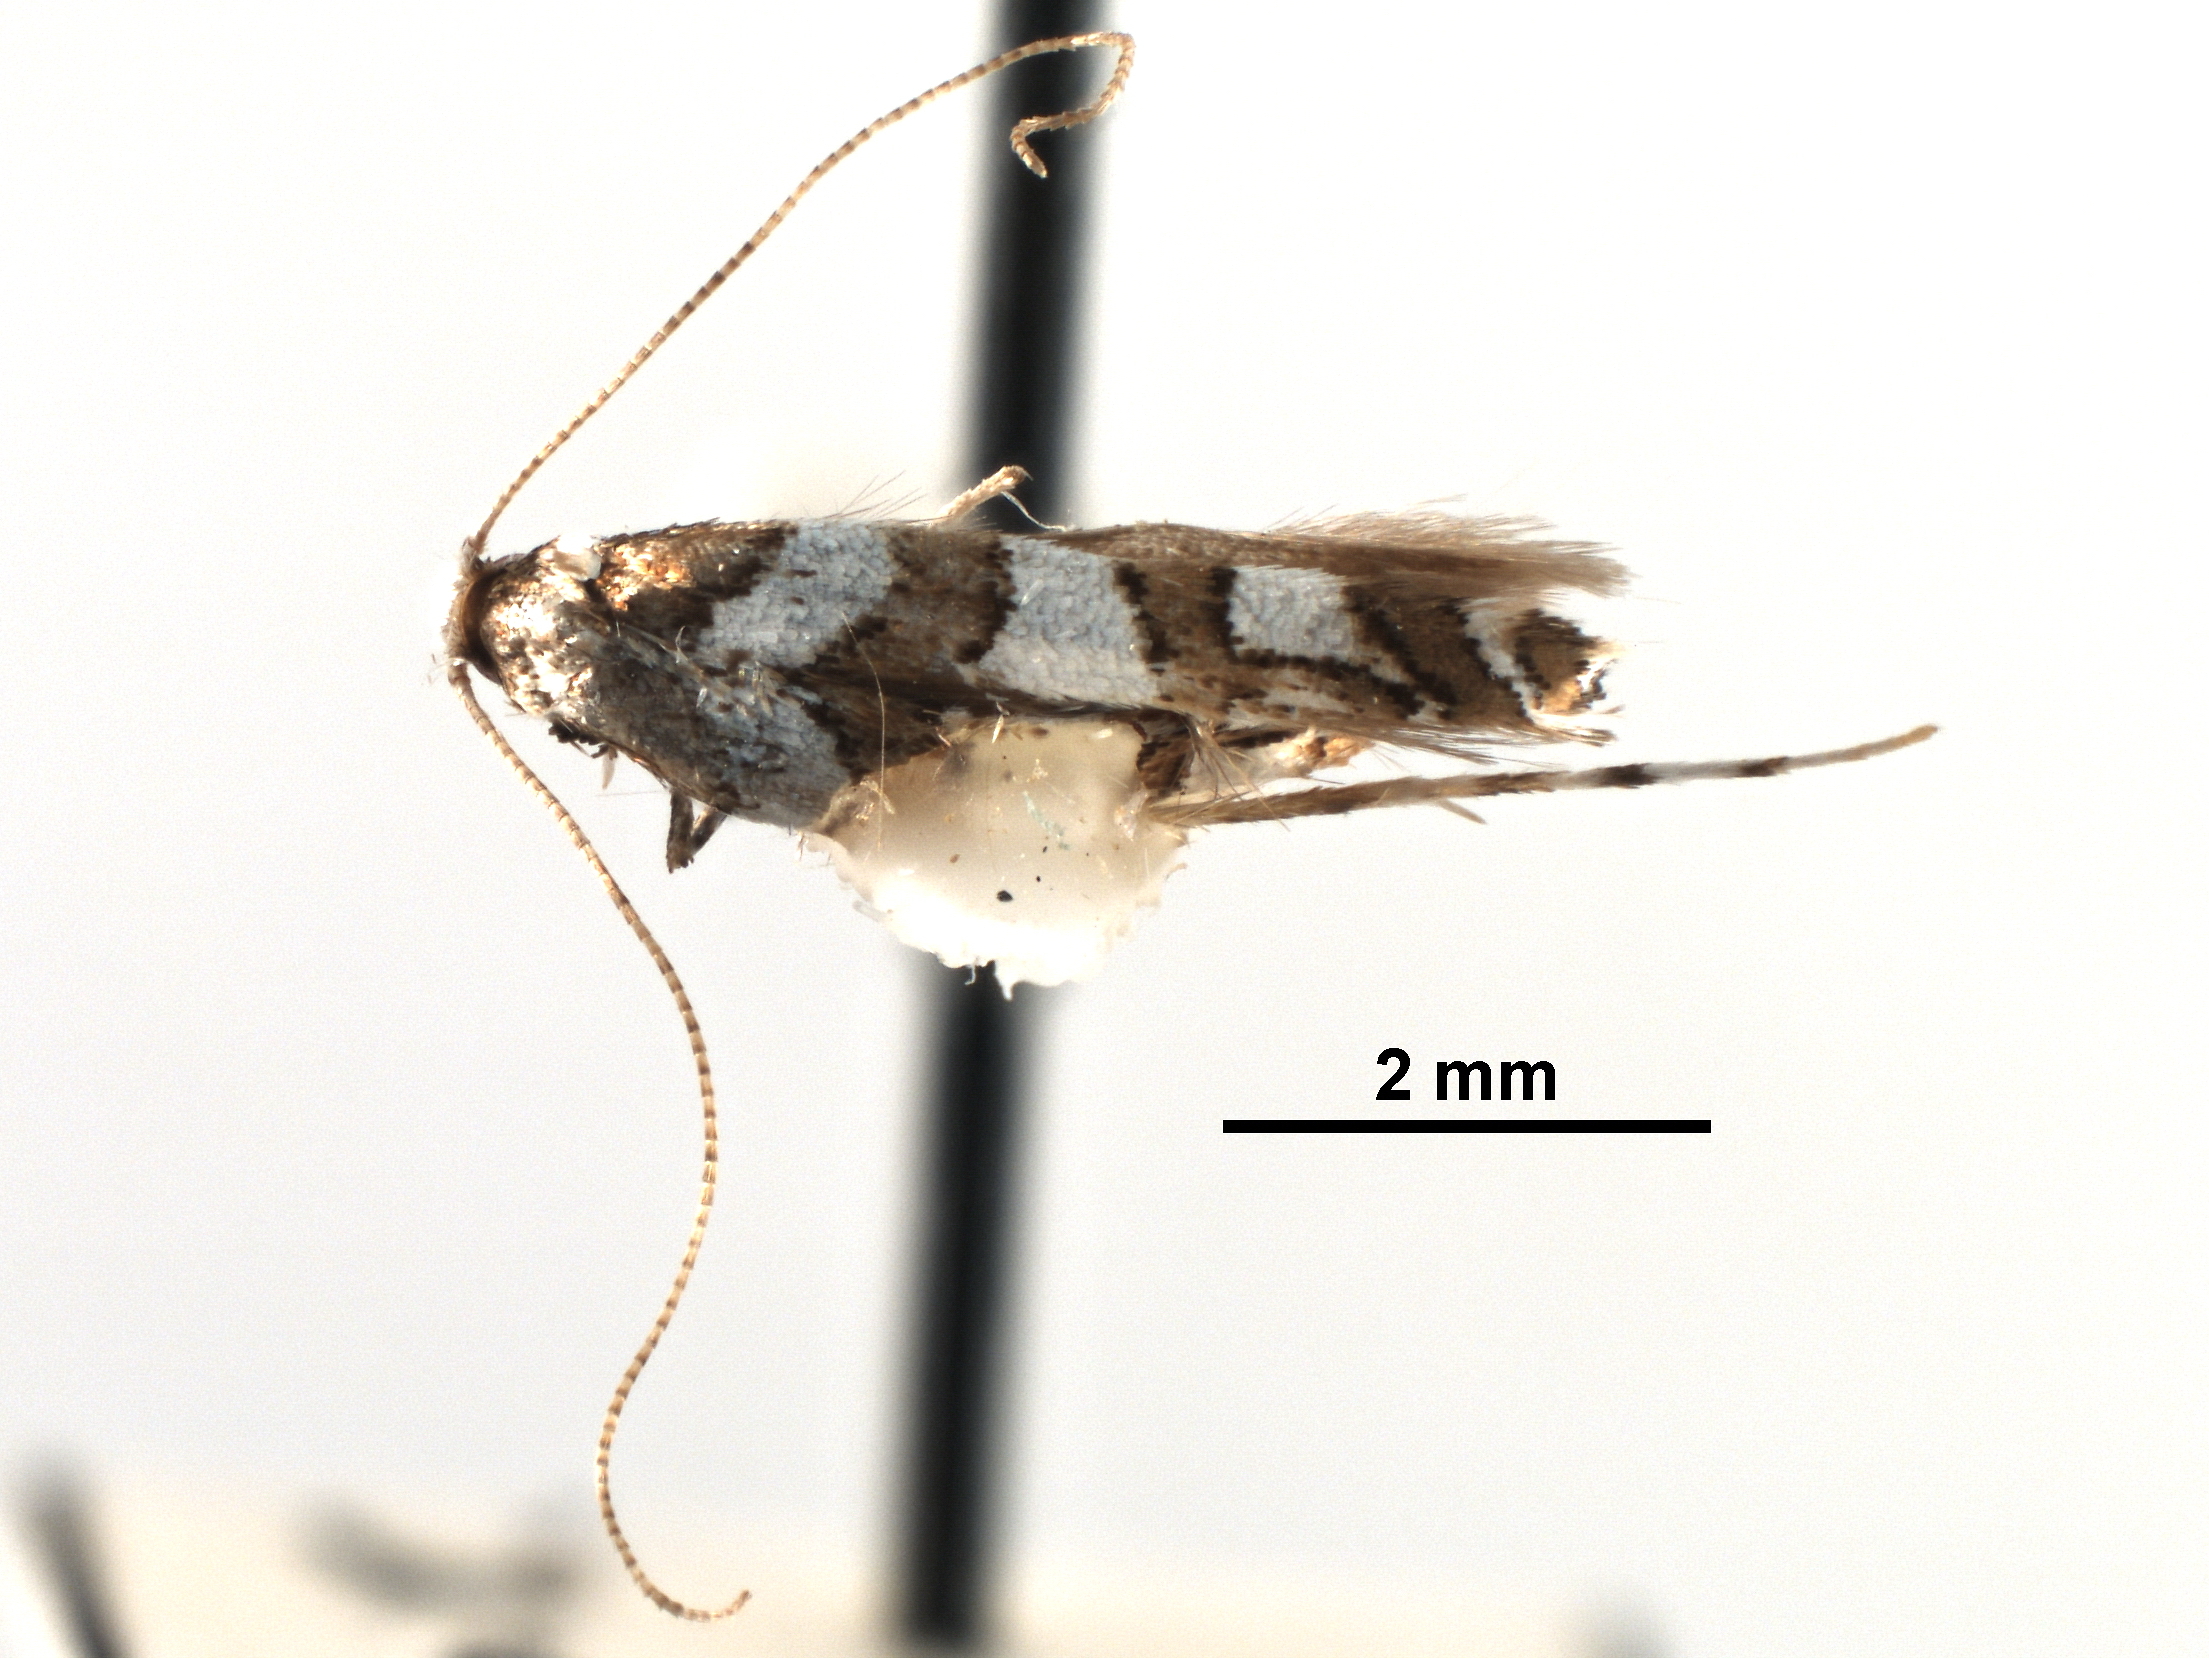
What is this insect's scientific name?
Acrocercops pylonias
